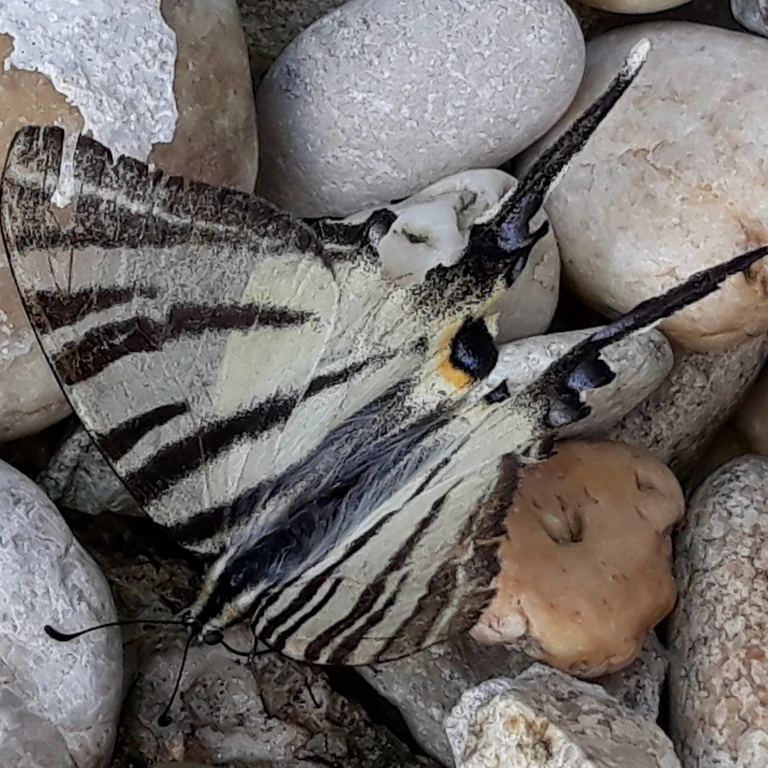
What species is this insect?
Iphiclides podalirius
